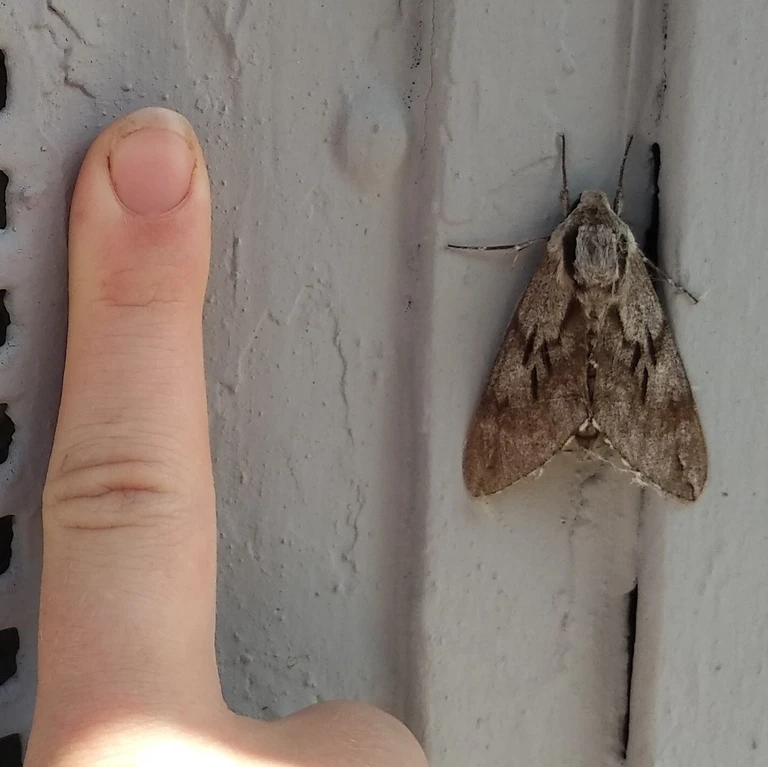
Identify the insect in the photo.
Sphinx pinastri
